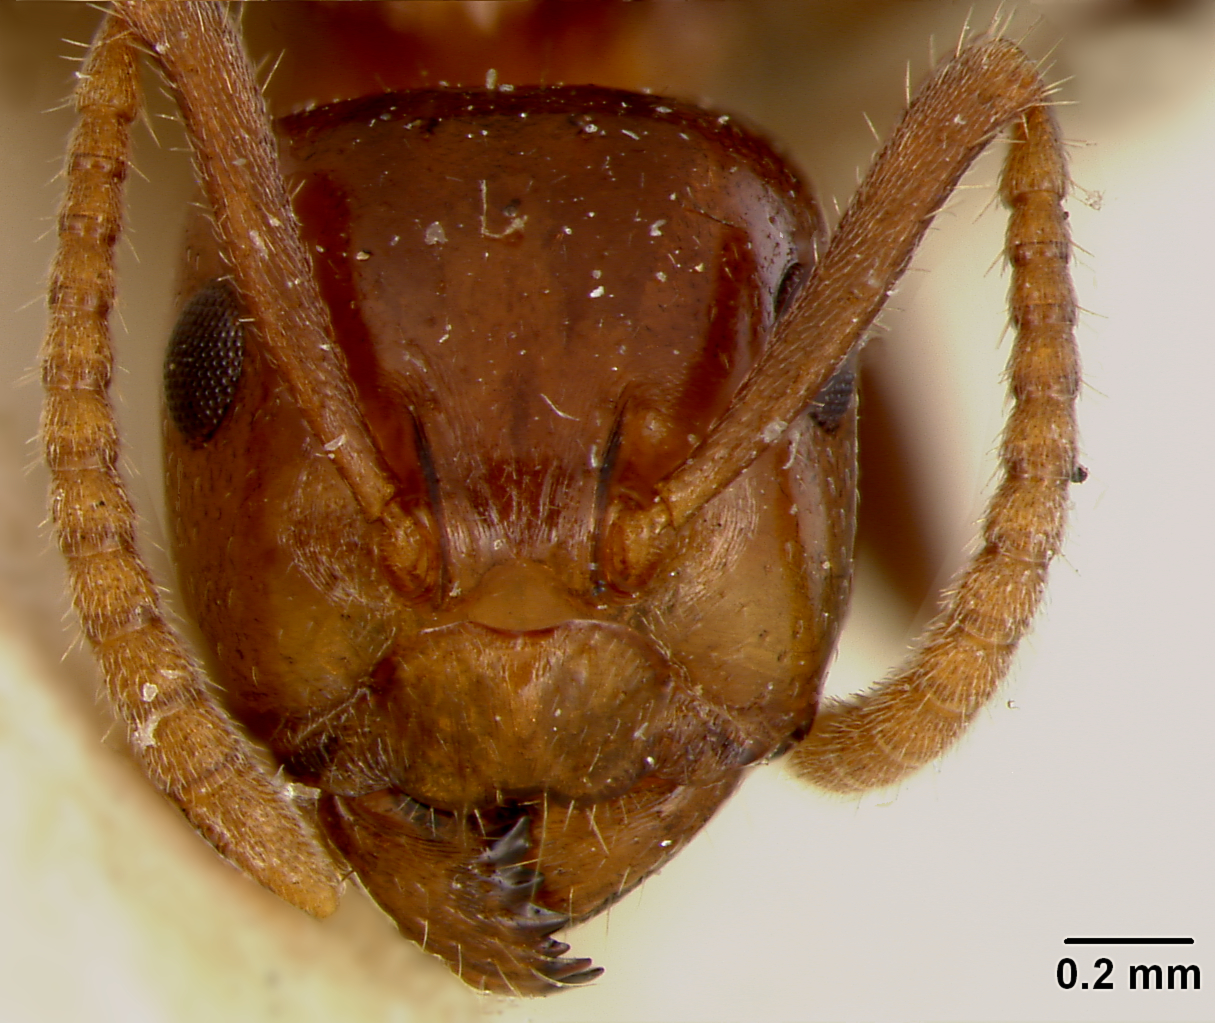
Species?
Notoncus politus
